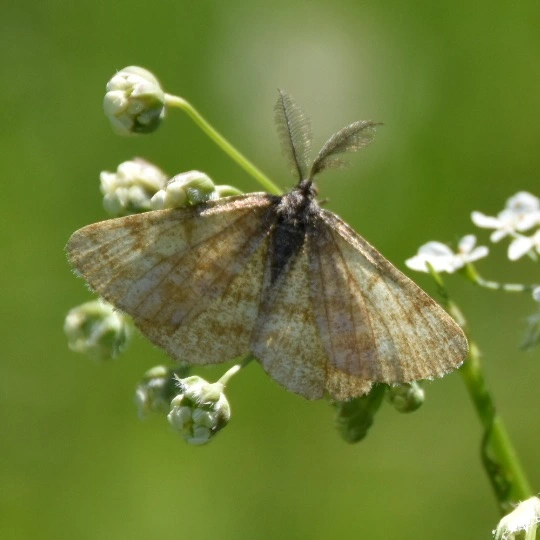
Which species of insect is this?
Ematurga atomaria
